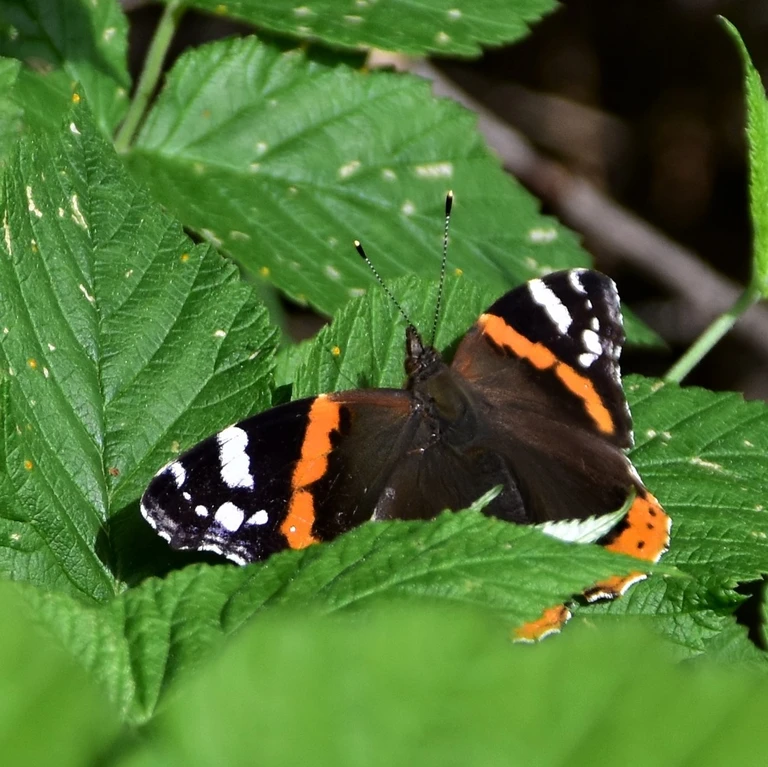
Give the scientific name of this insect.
Vanessa atalanta
